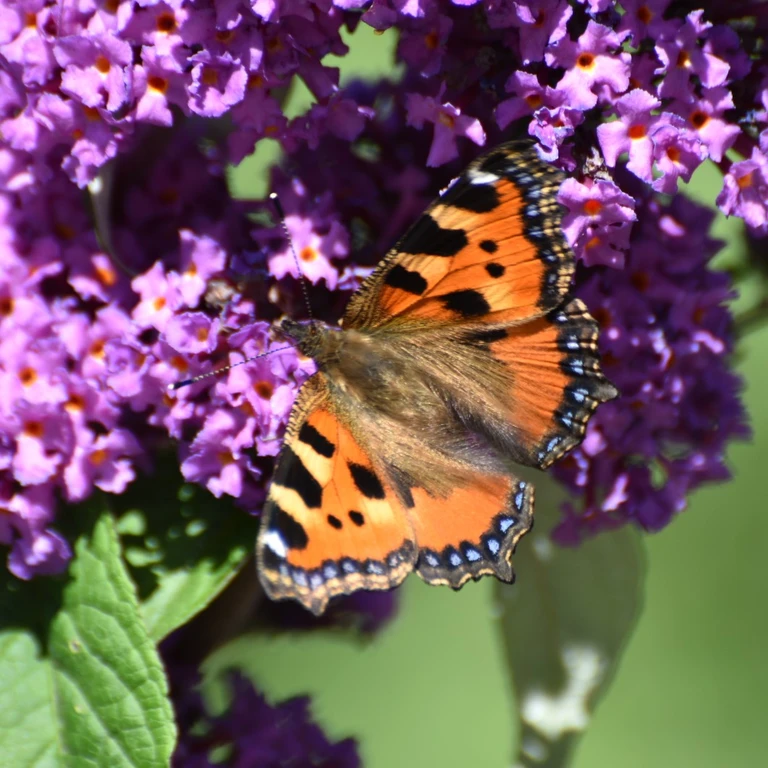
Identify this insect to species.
Aglais urticae
